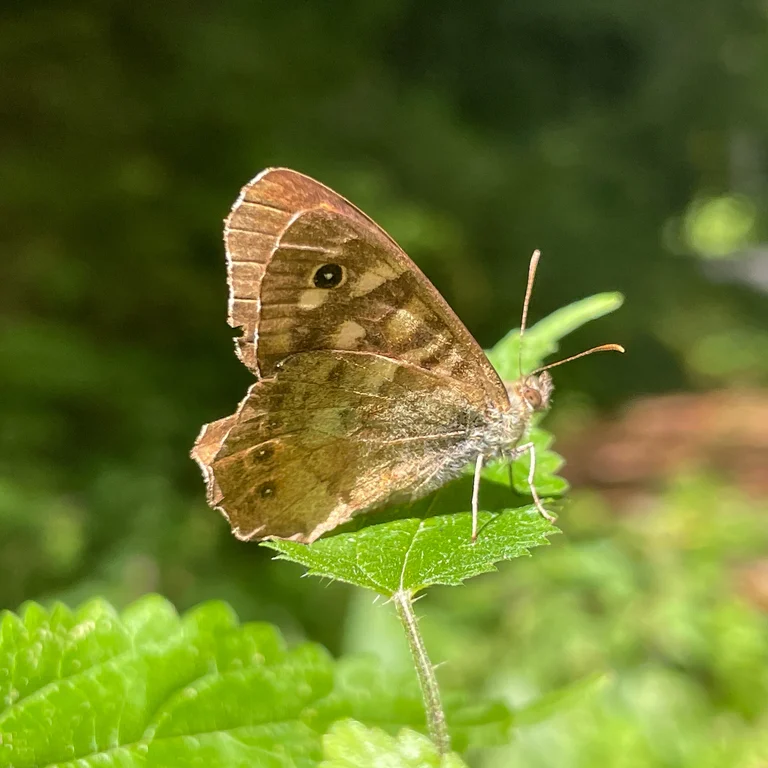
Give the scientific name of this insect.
Pararge aegeria
